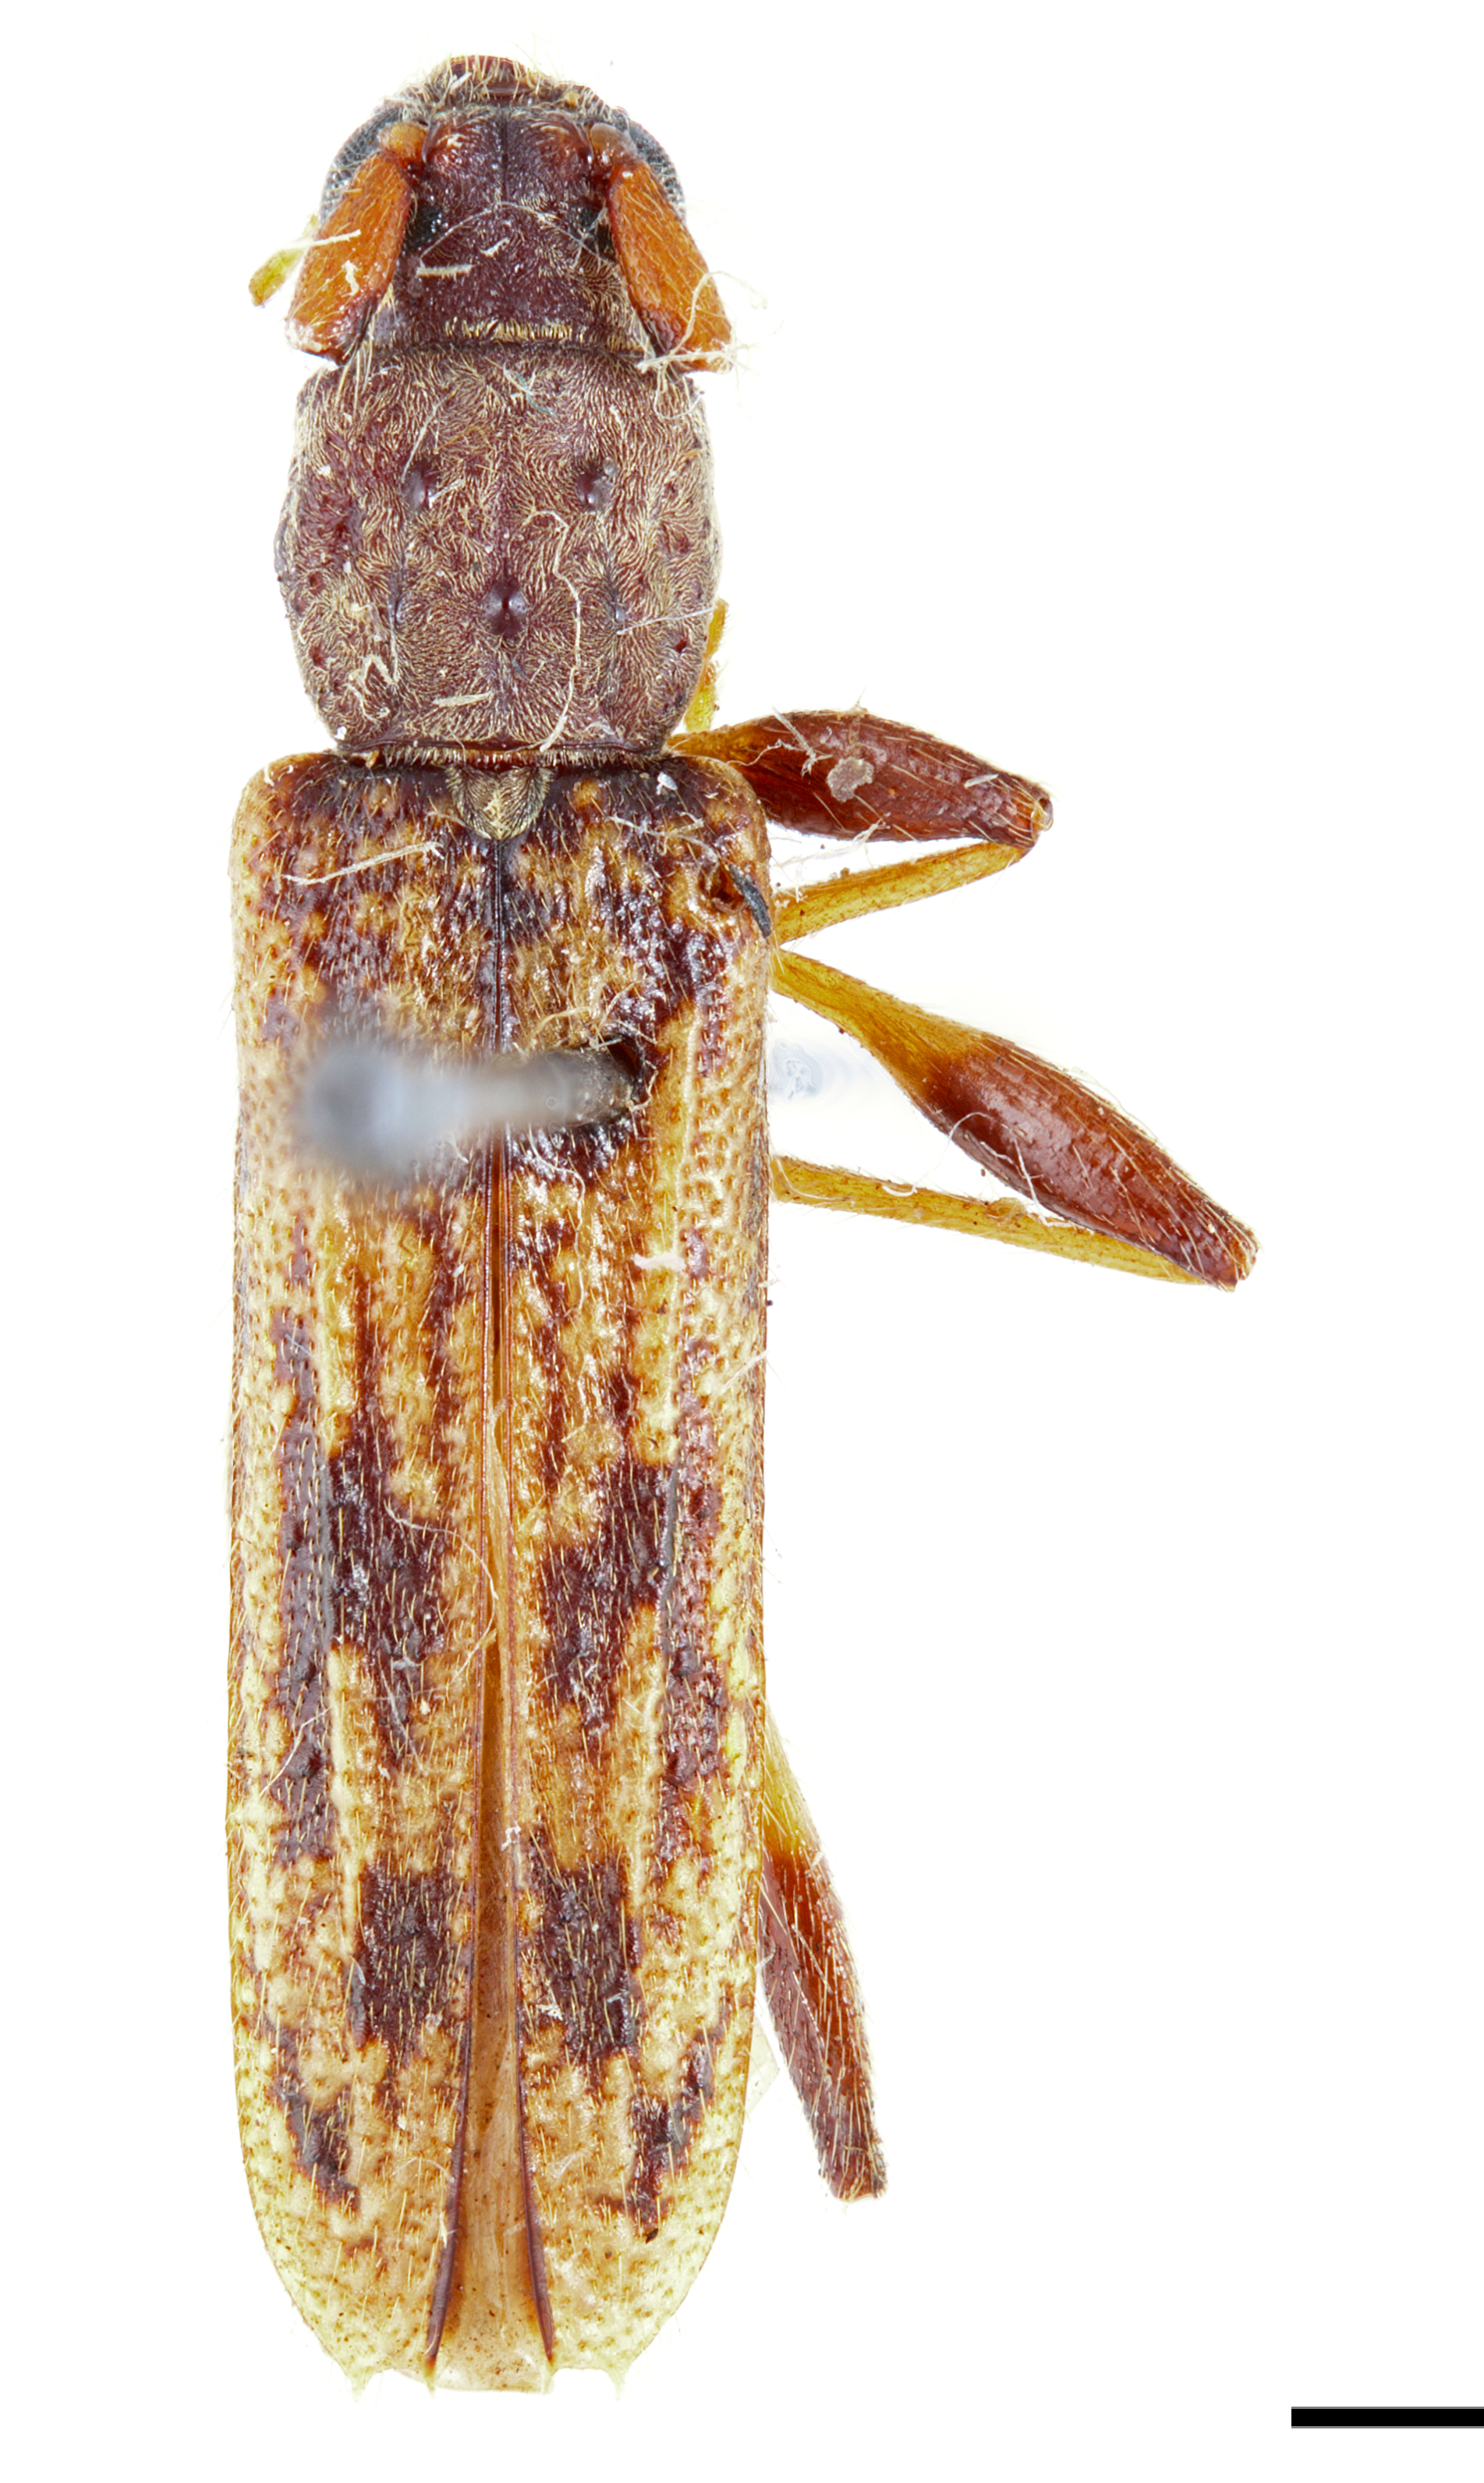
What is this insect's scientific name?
Alastos batesi
